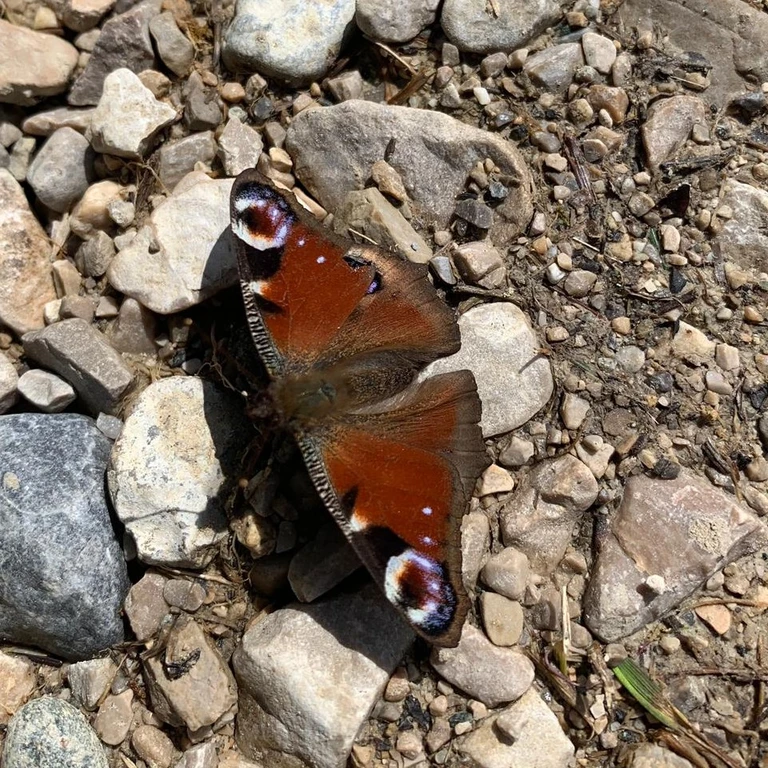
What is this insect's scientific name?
Aglais io
